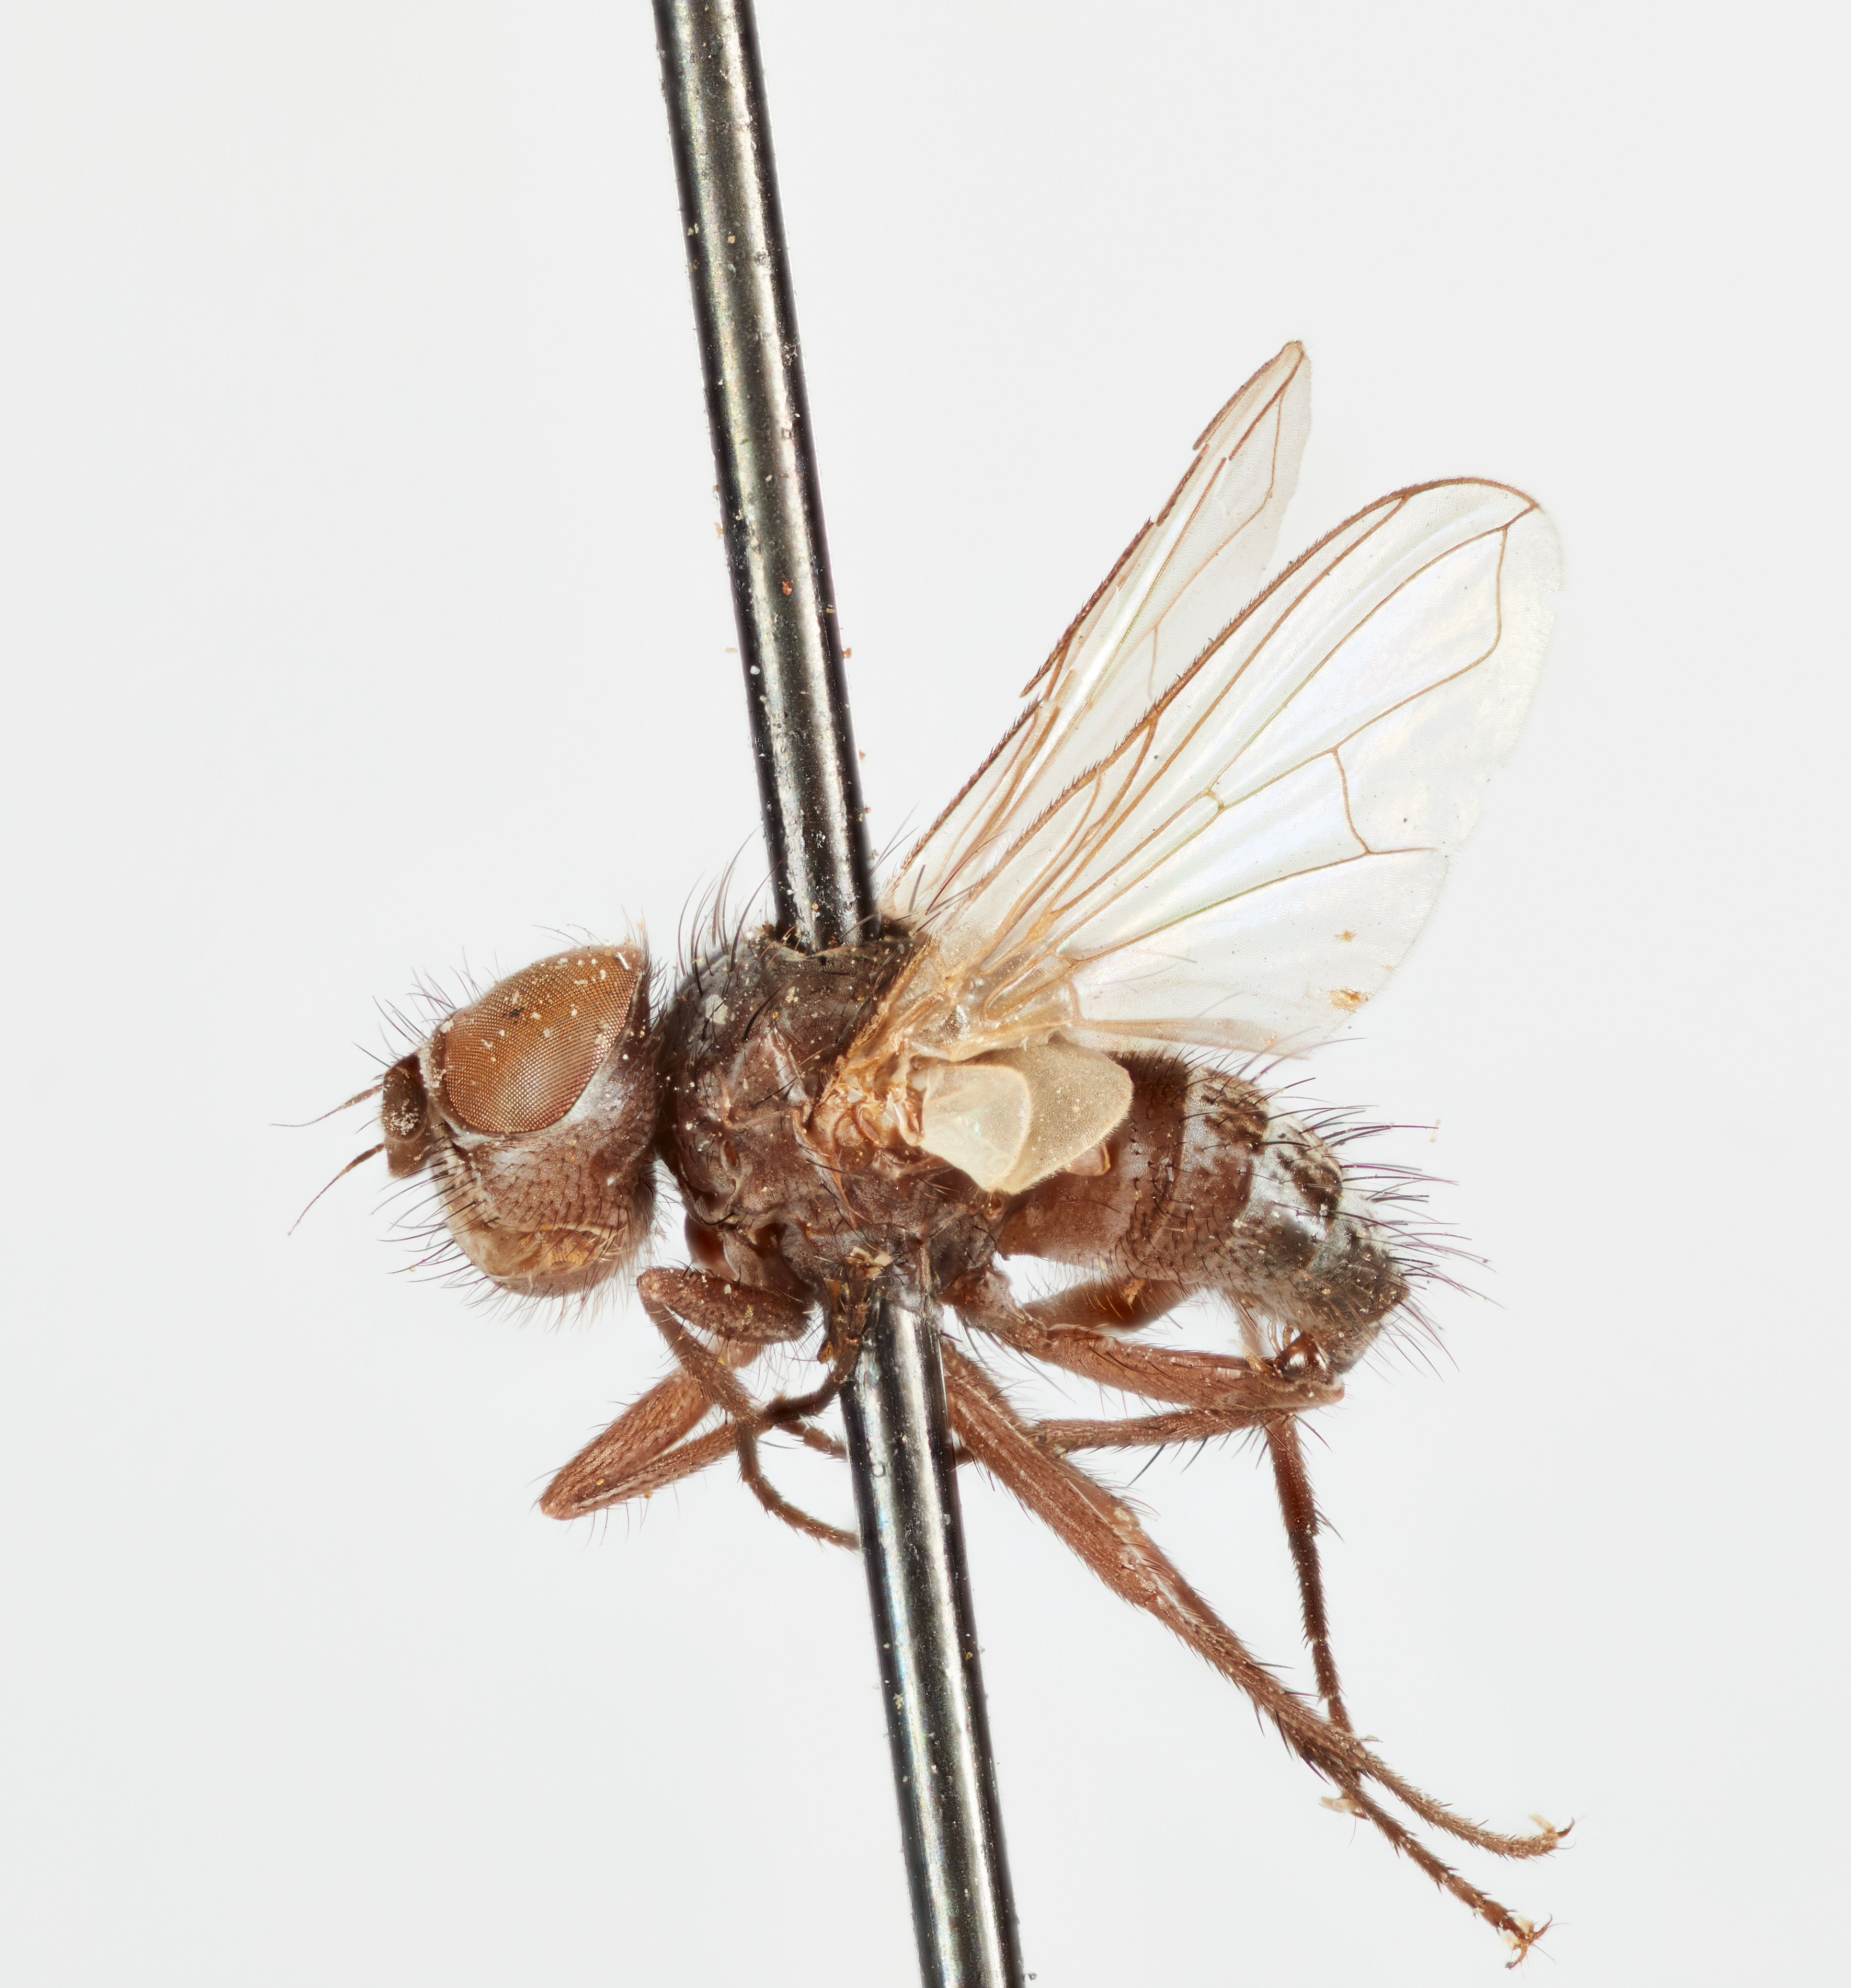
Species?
Hyalomyodes dorsalis
